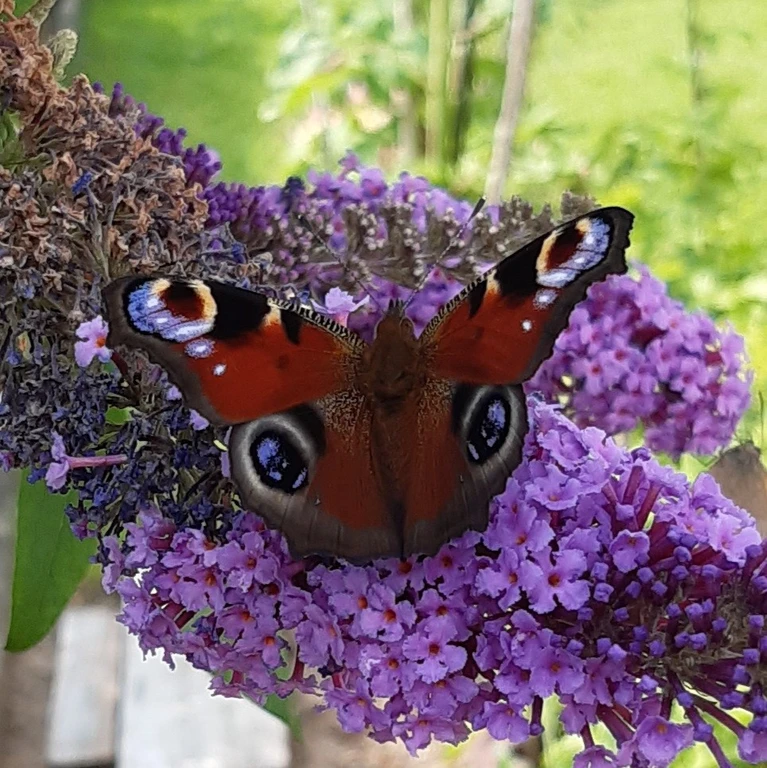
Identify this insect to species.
Aglais io
